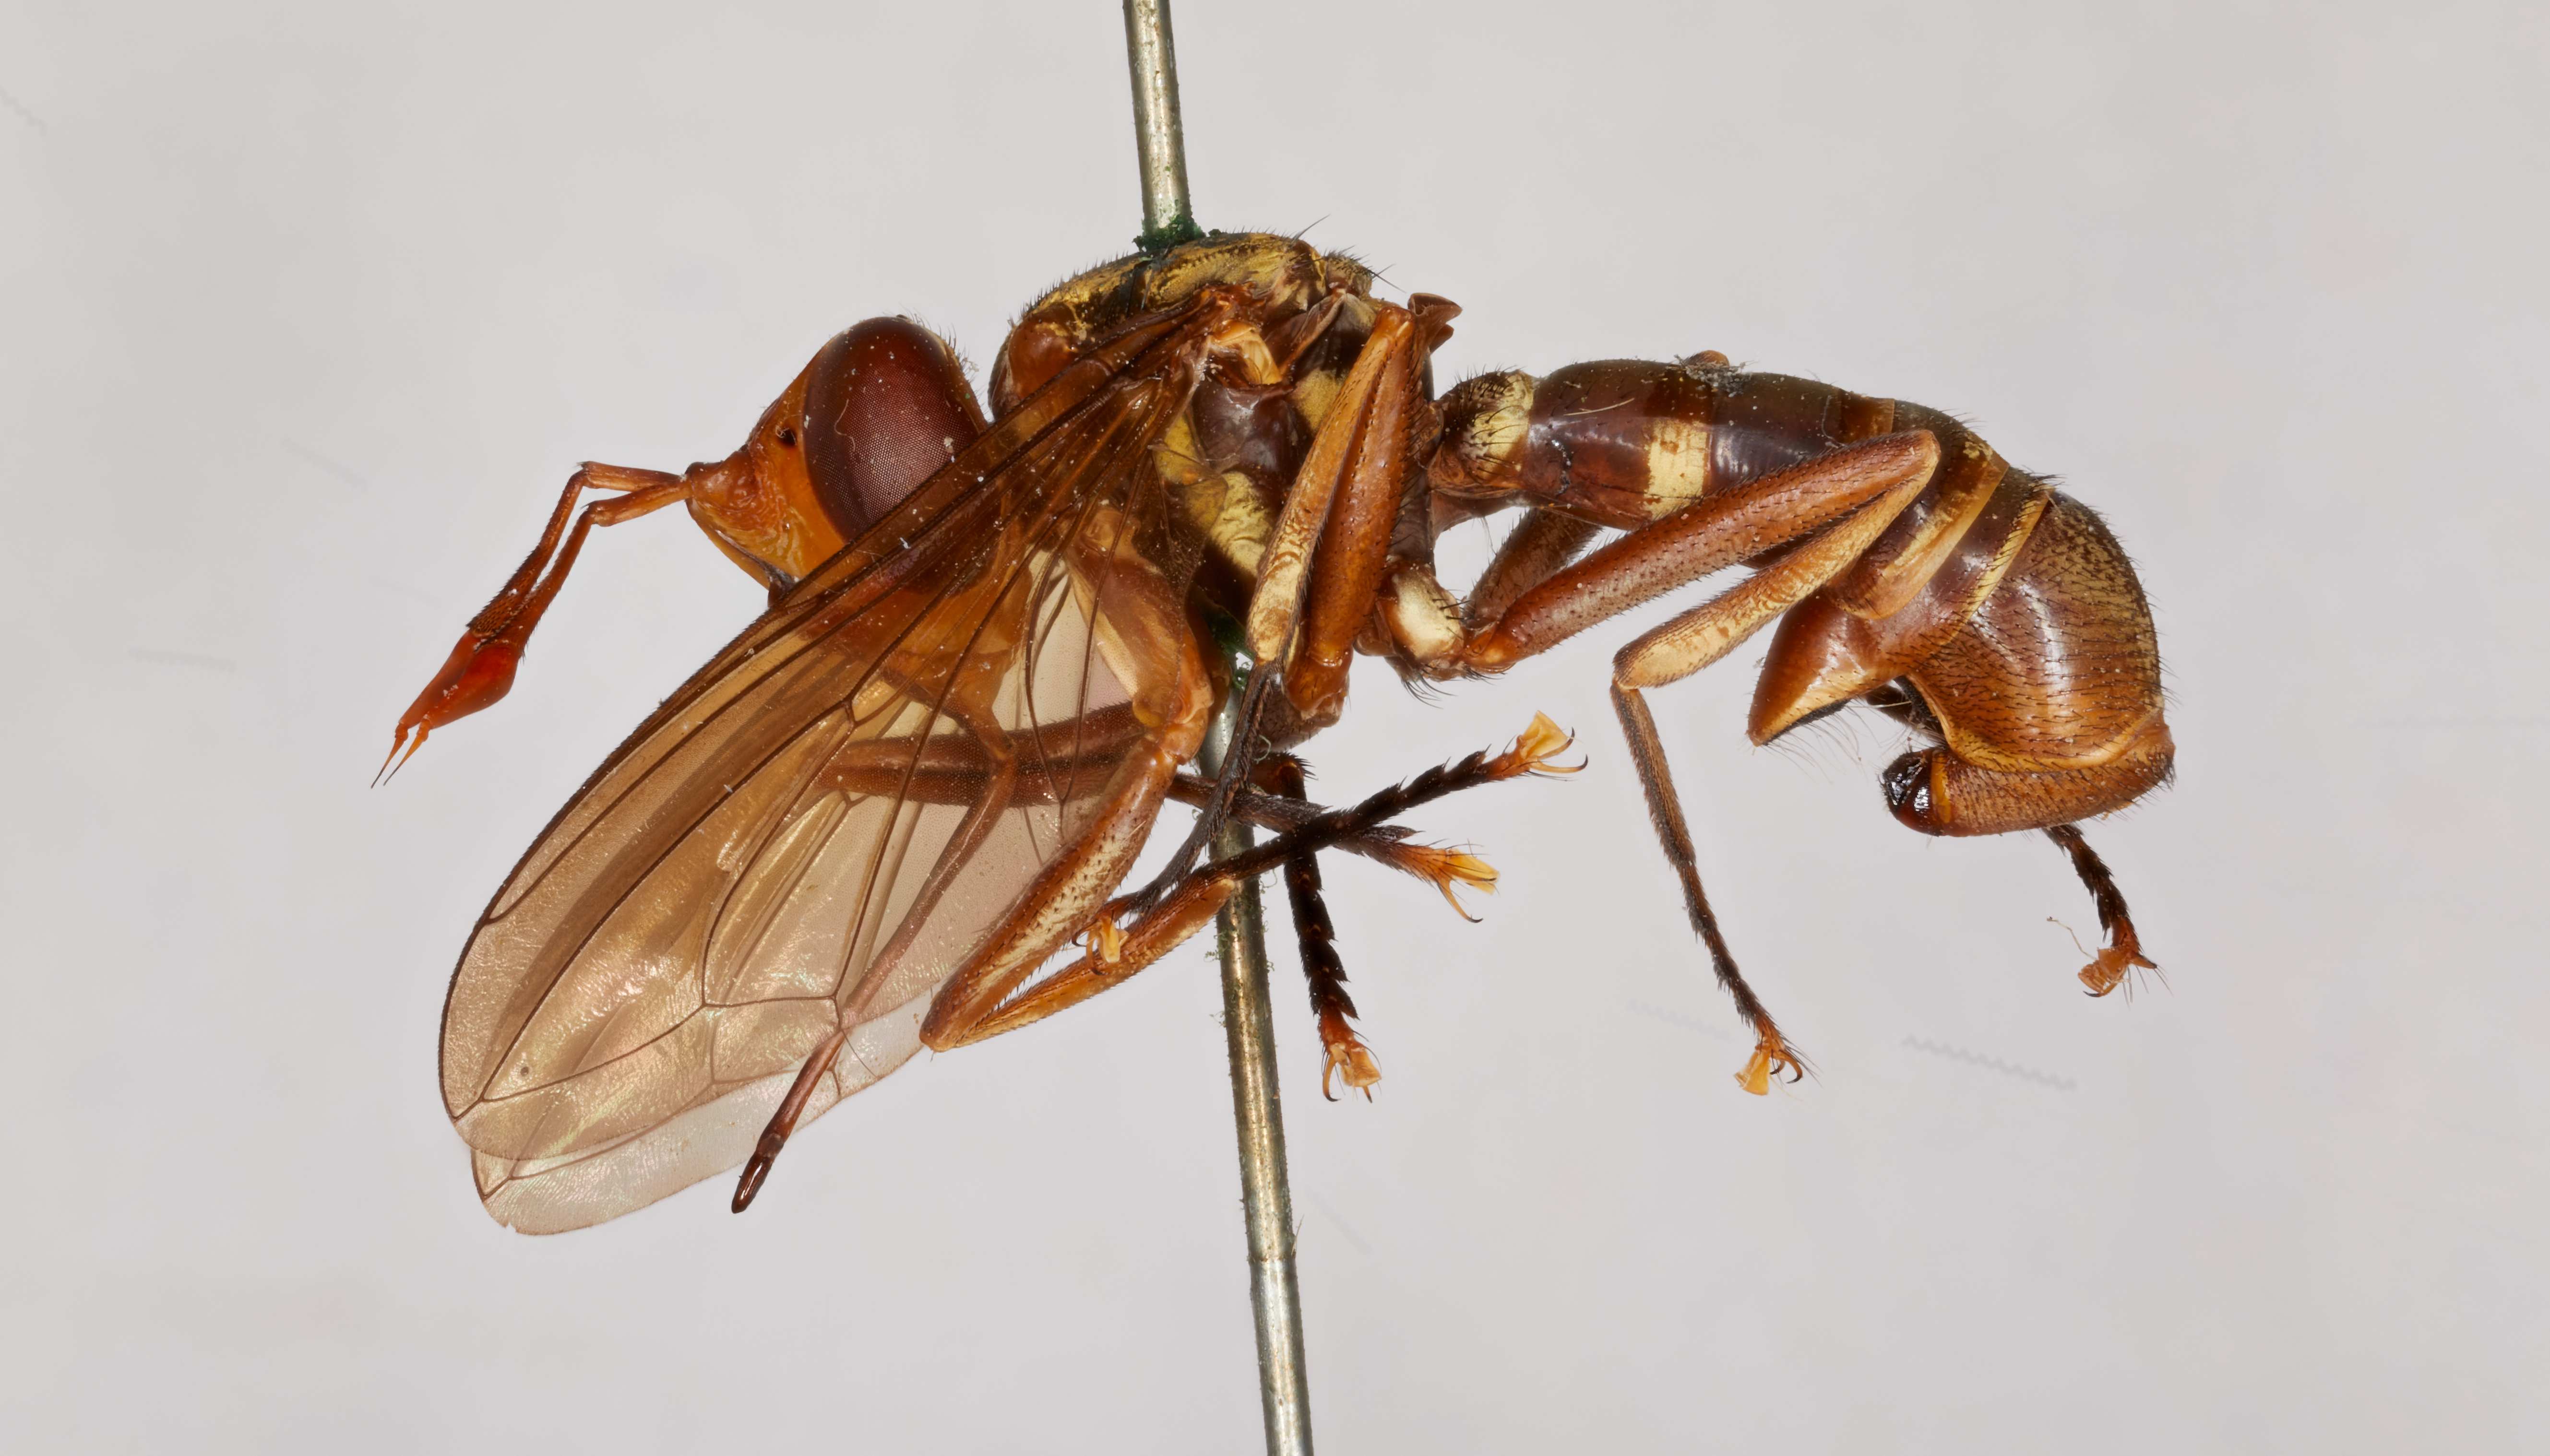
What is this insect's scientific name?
Conops bakeri
